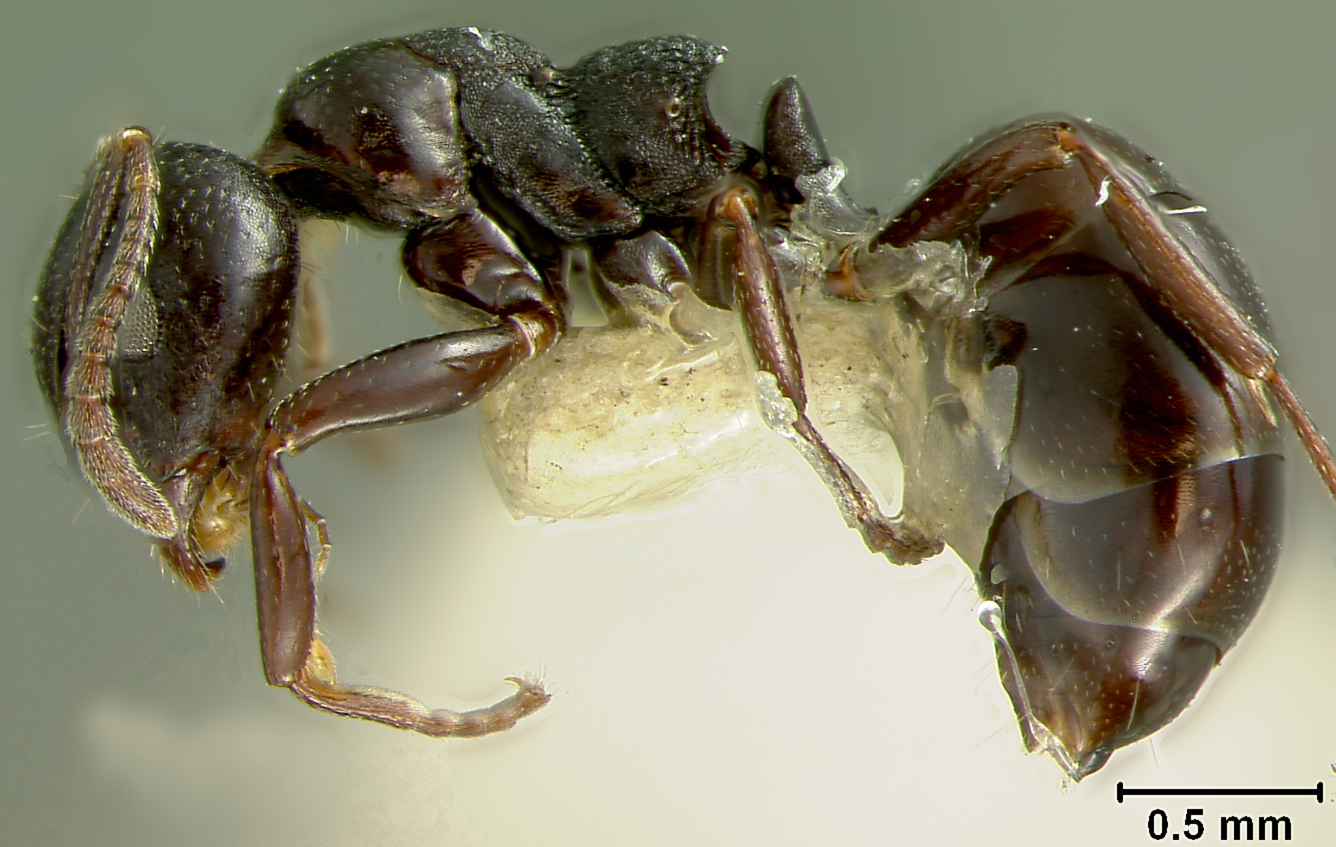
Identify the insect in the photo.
Dolichoderus taschenbergi
